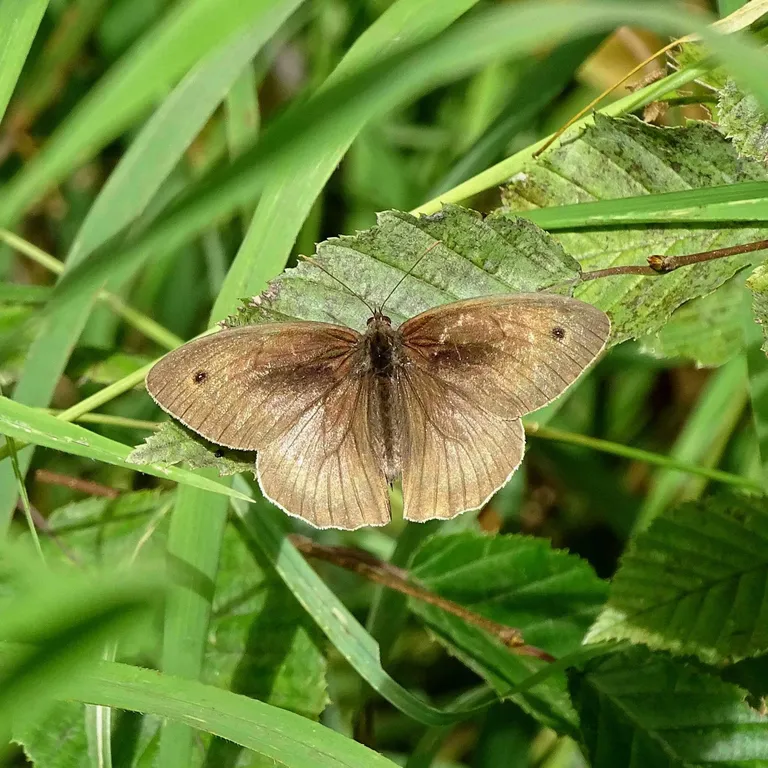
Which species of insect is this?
Maniola jurtina
